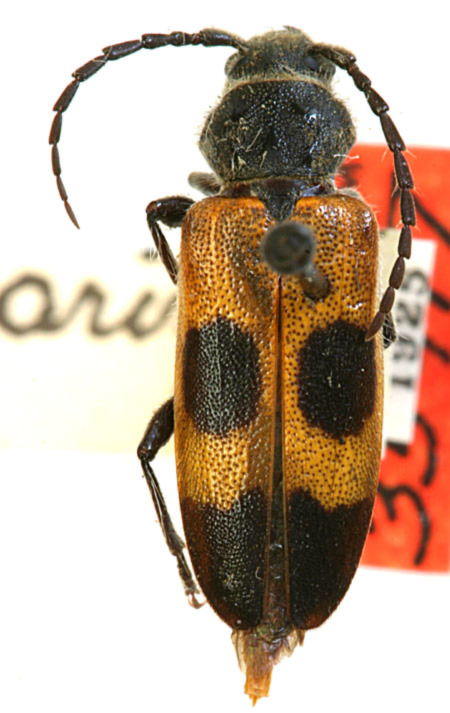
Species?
Anocomis ampla (also Semanotus ligneus)
